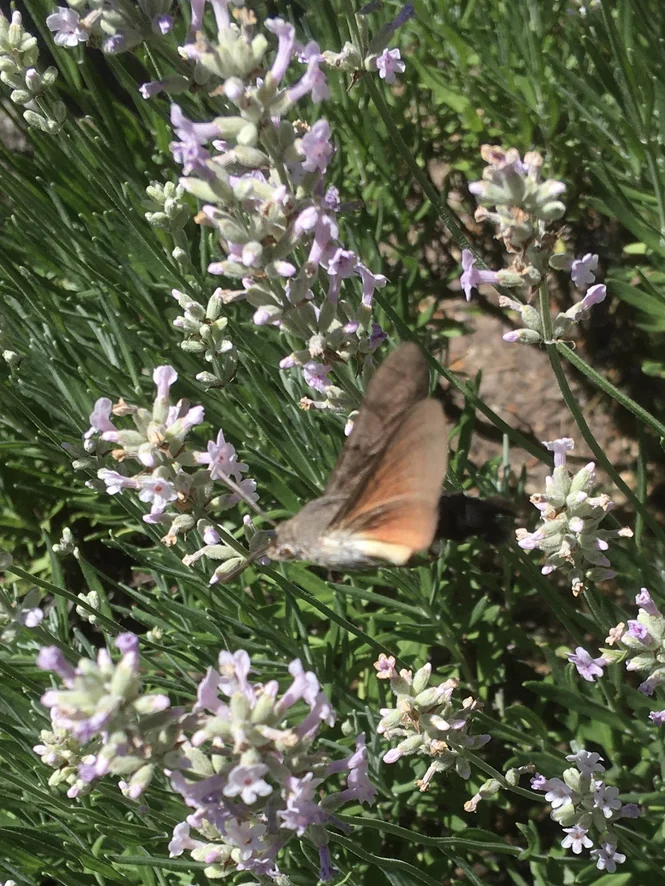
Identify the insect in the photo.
Macroglossum stellatarum
